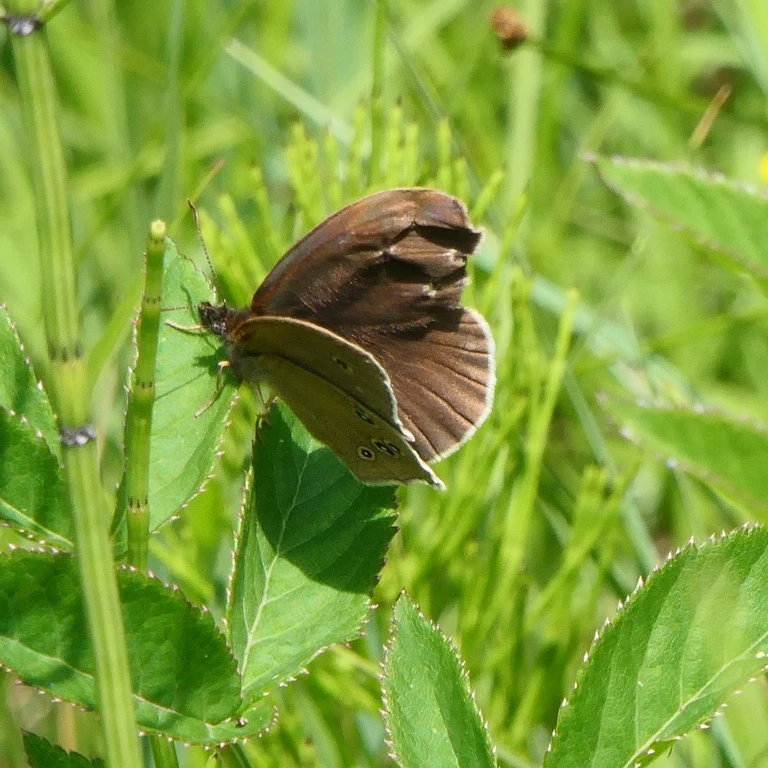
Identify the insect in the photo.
Aphantopus hyperantus
